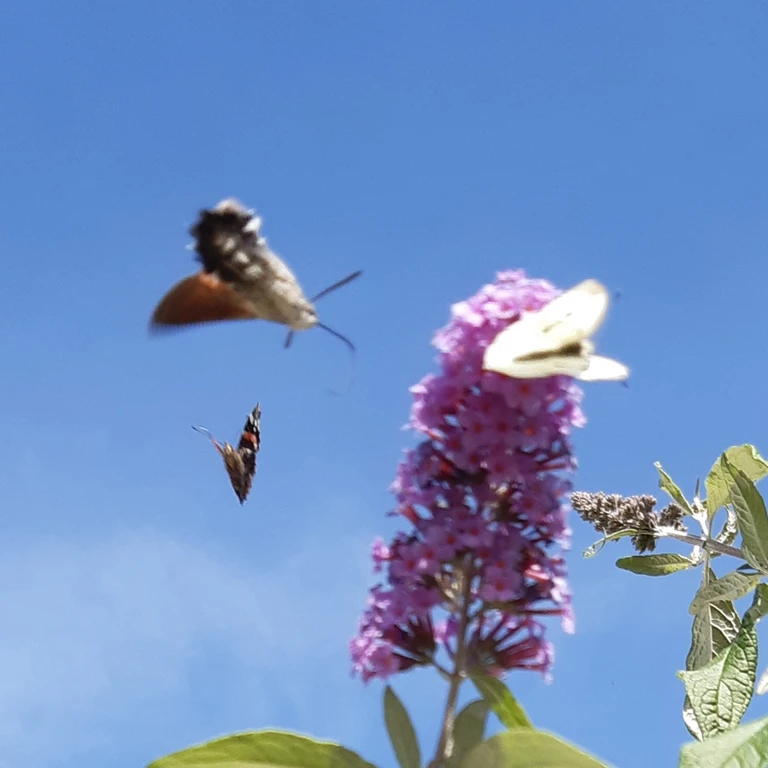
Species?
Macroglossum stellatarum
